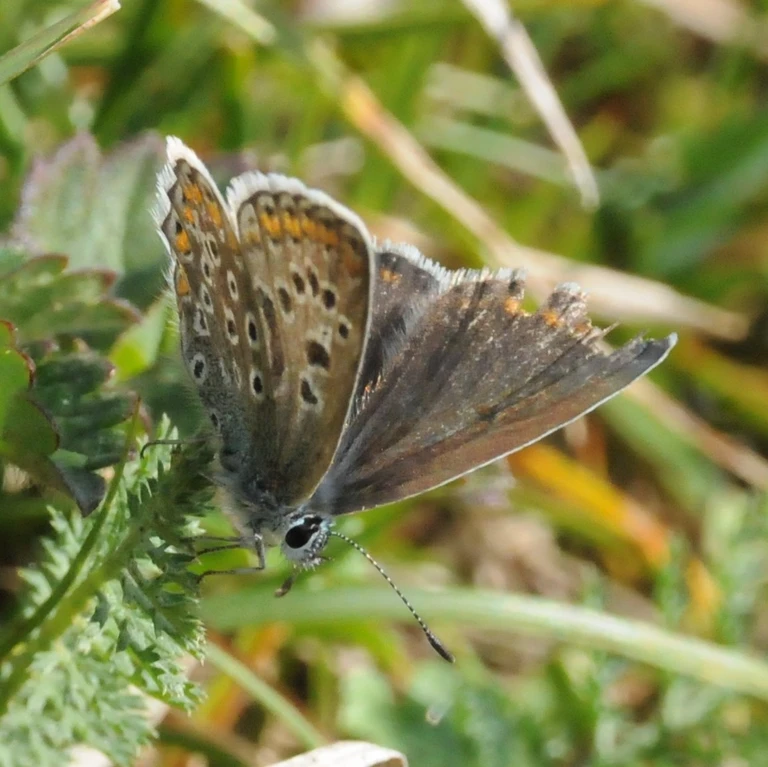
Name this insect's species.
Polyommatus icarus
